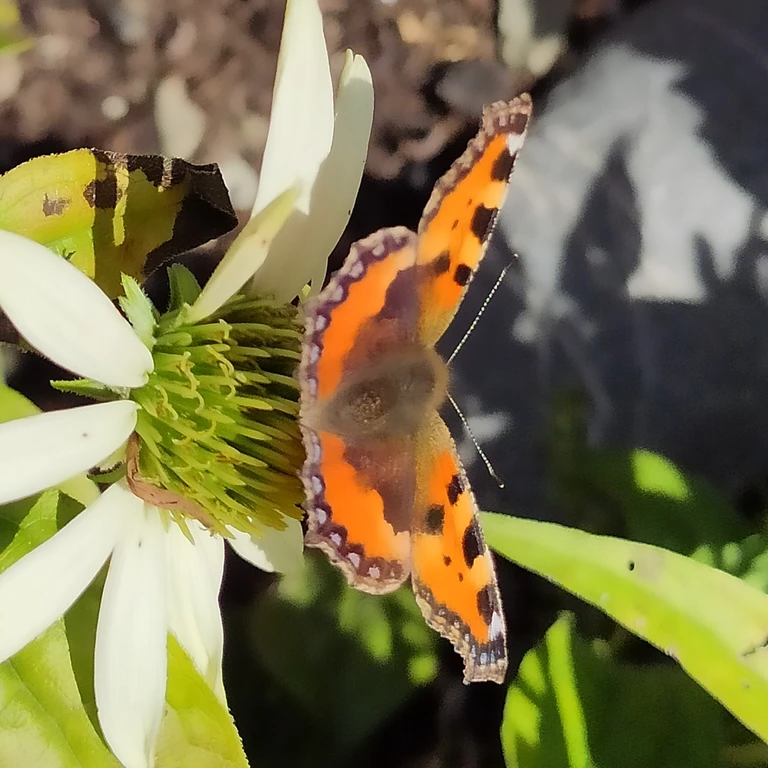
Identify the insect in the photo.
Aglais urticae
